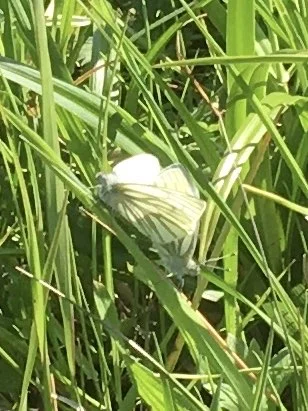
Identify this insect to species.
Pieris napi
